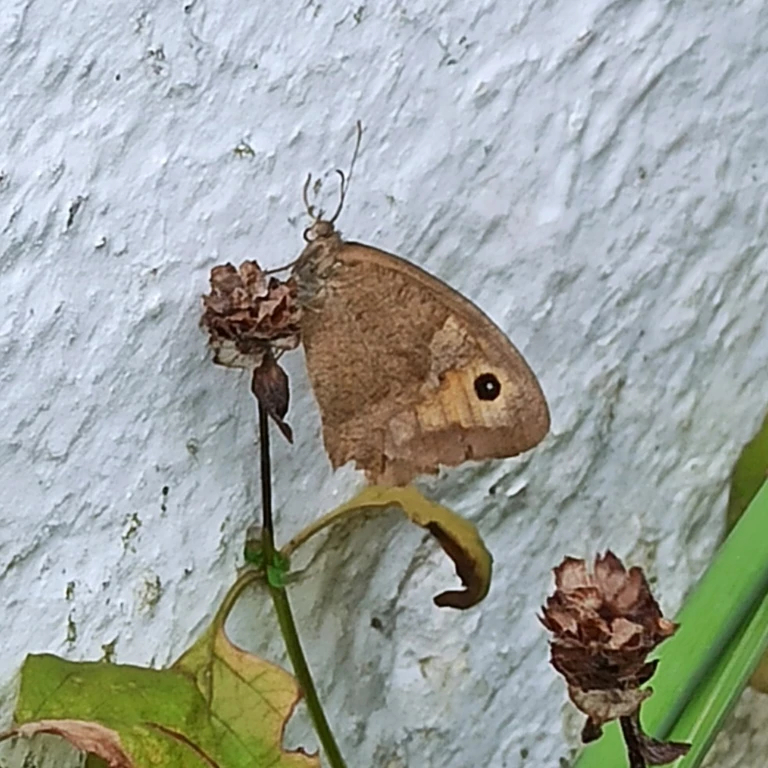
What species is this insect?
Maniola jurtina
